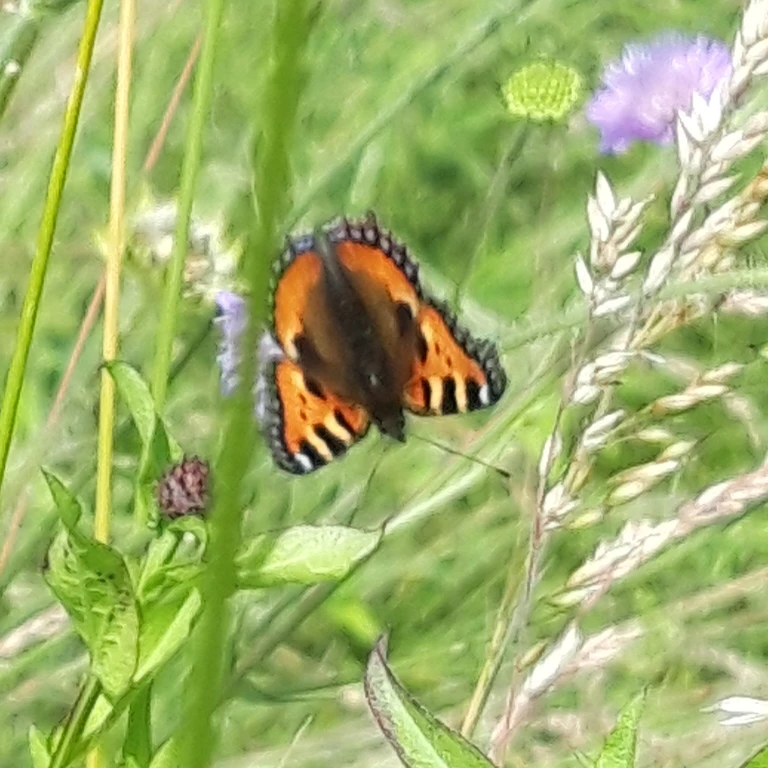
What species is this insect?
Aglais urticae
